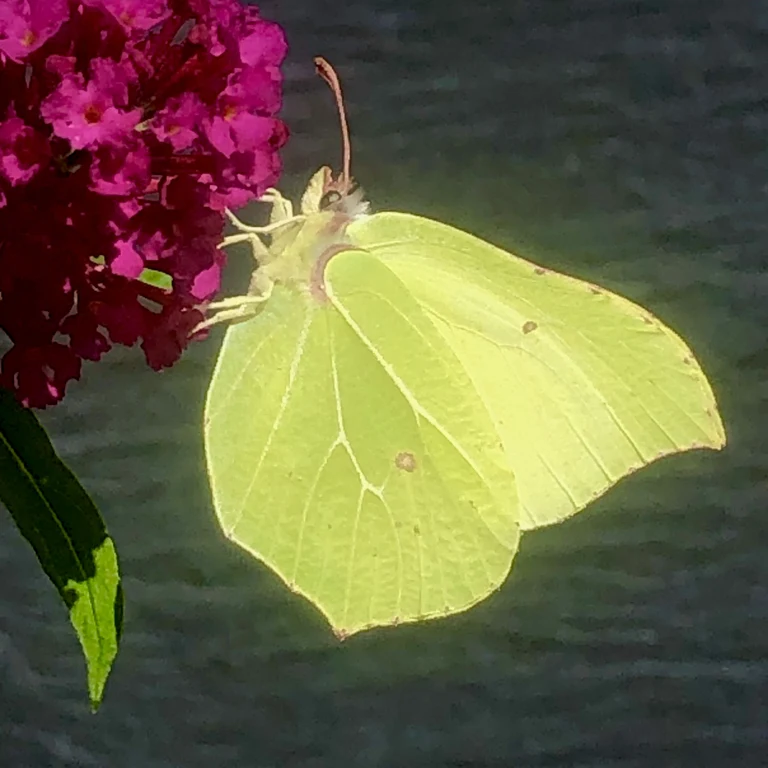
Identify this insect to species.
Gonepteryx rhamni
